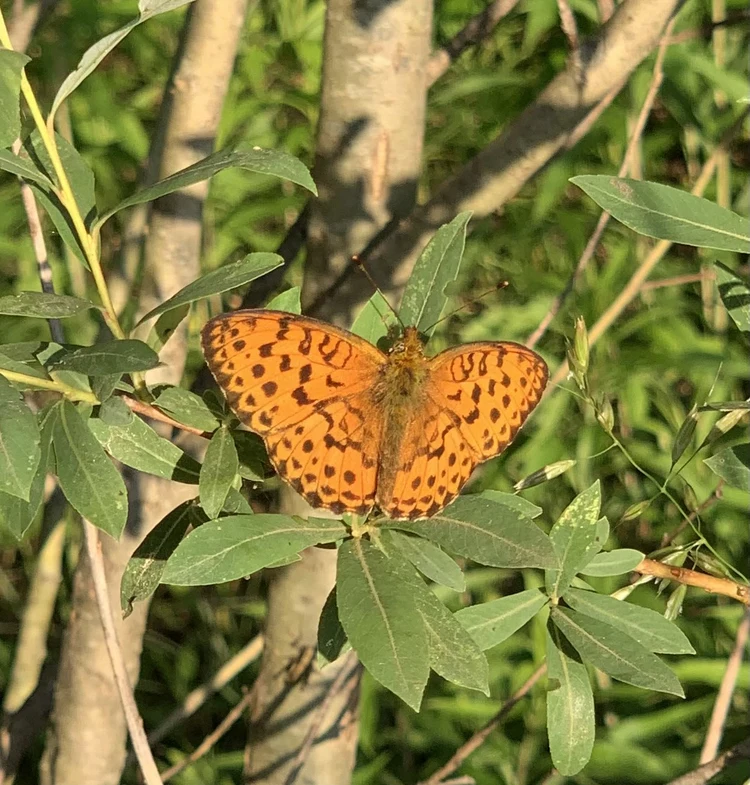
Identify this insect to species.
Brenthis daphne
